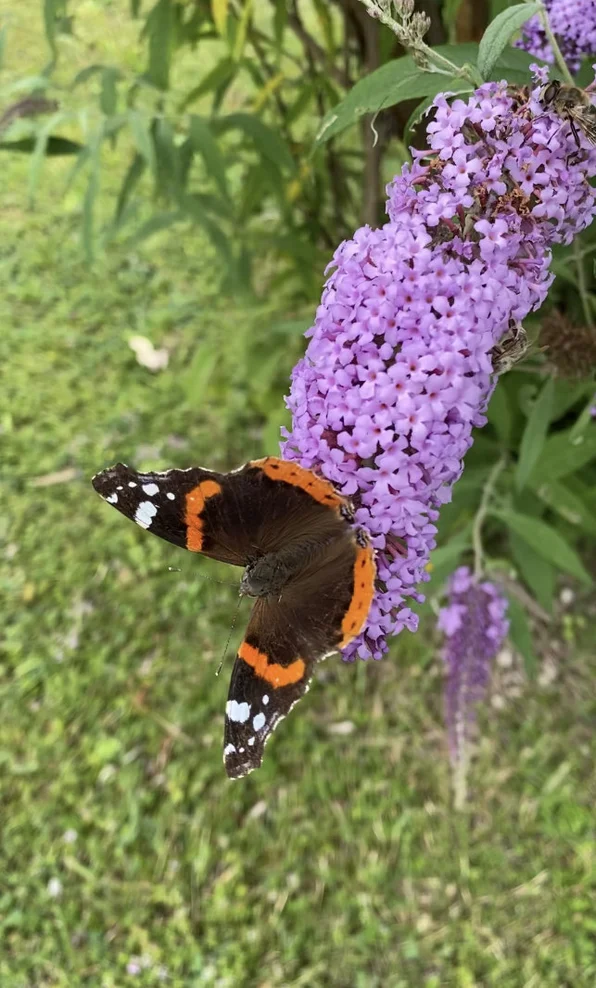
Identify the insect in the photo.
Vanessa atalanta
